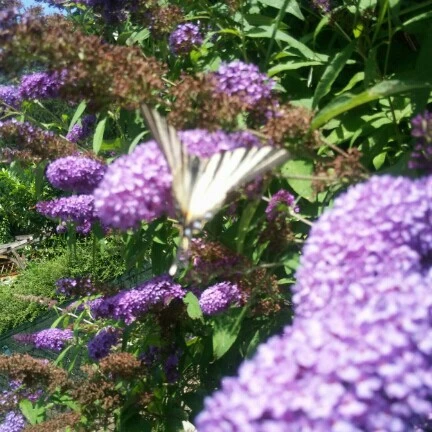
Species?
Iphiclides podalirius
